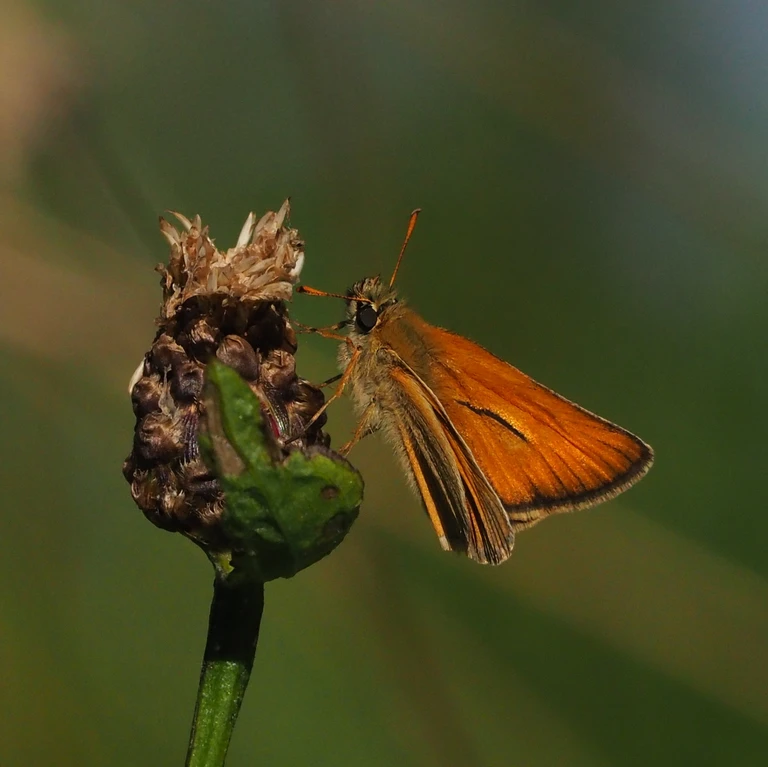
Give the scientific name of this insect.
Thymelicus sylvestris
